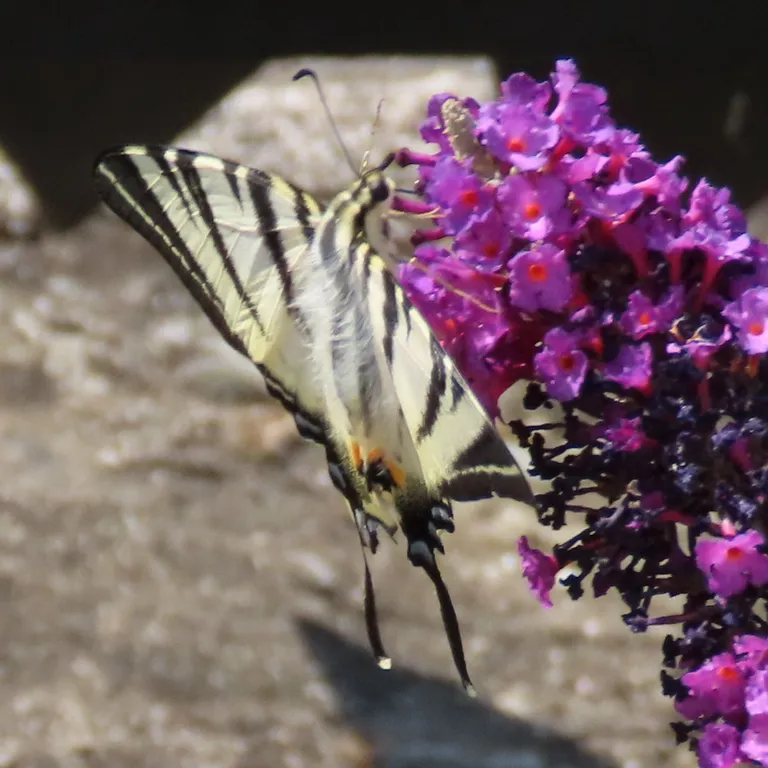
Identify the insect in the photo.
Iphiclides podalirius
